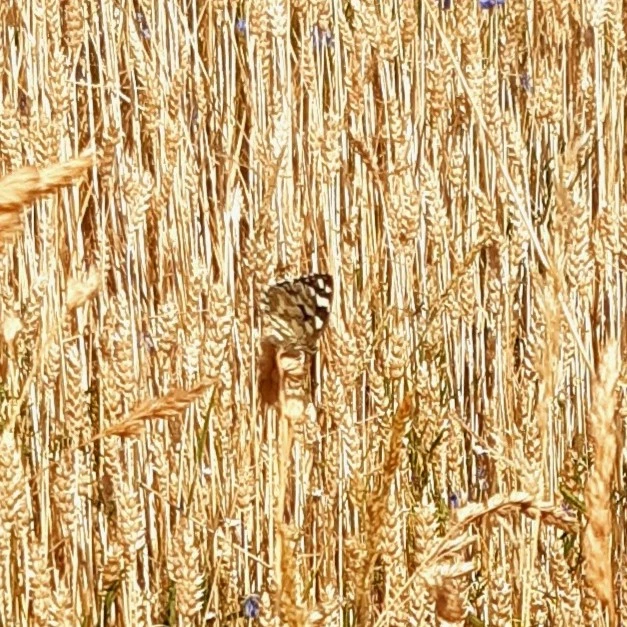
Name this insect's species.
Melanargia galathea
